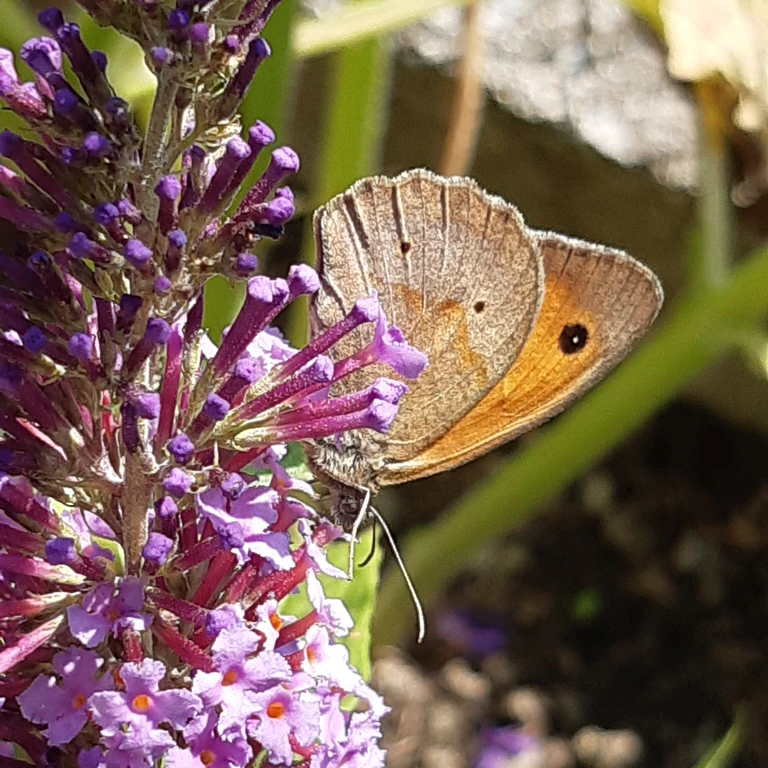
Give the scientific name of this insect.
Maniola jurtina
